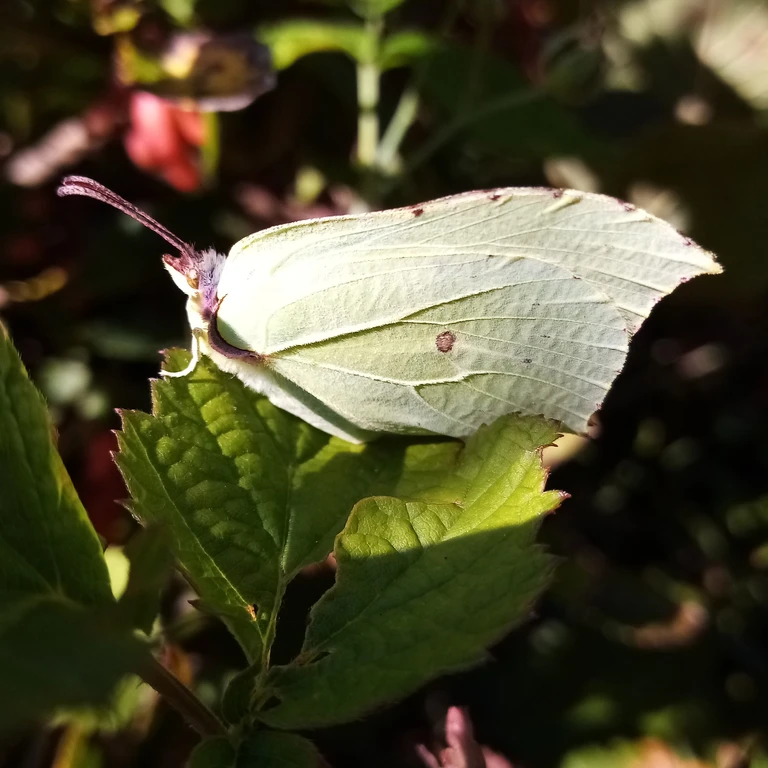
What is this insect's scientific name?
Gonepteryx rhamni
